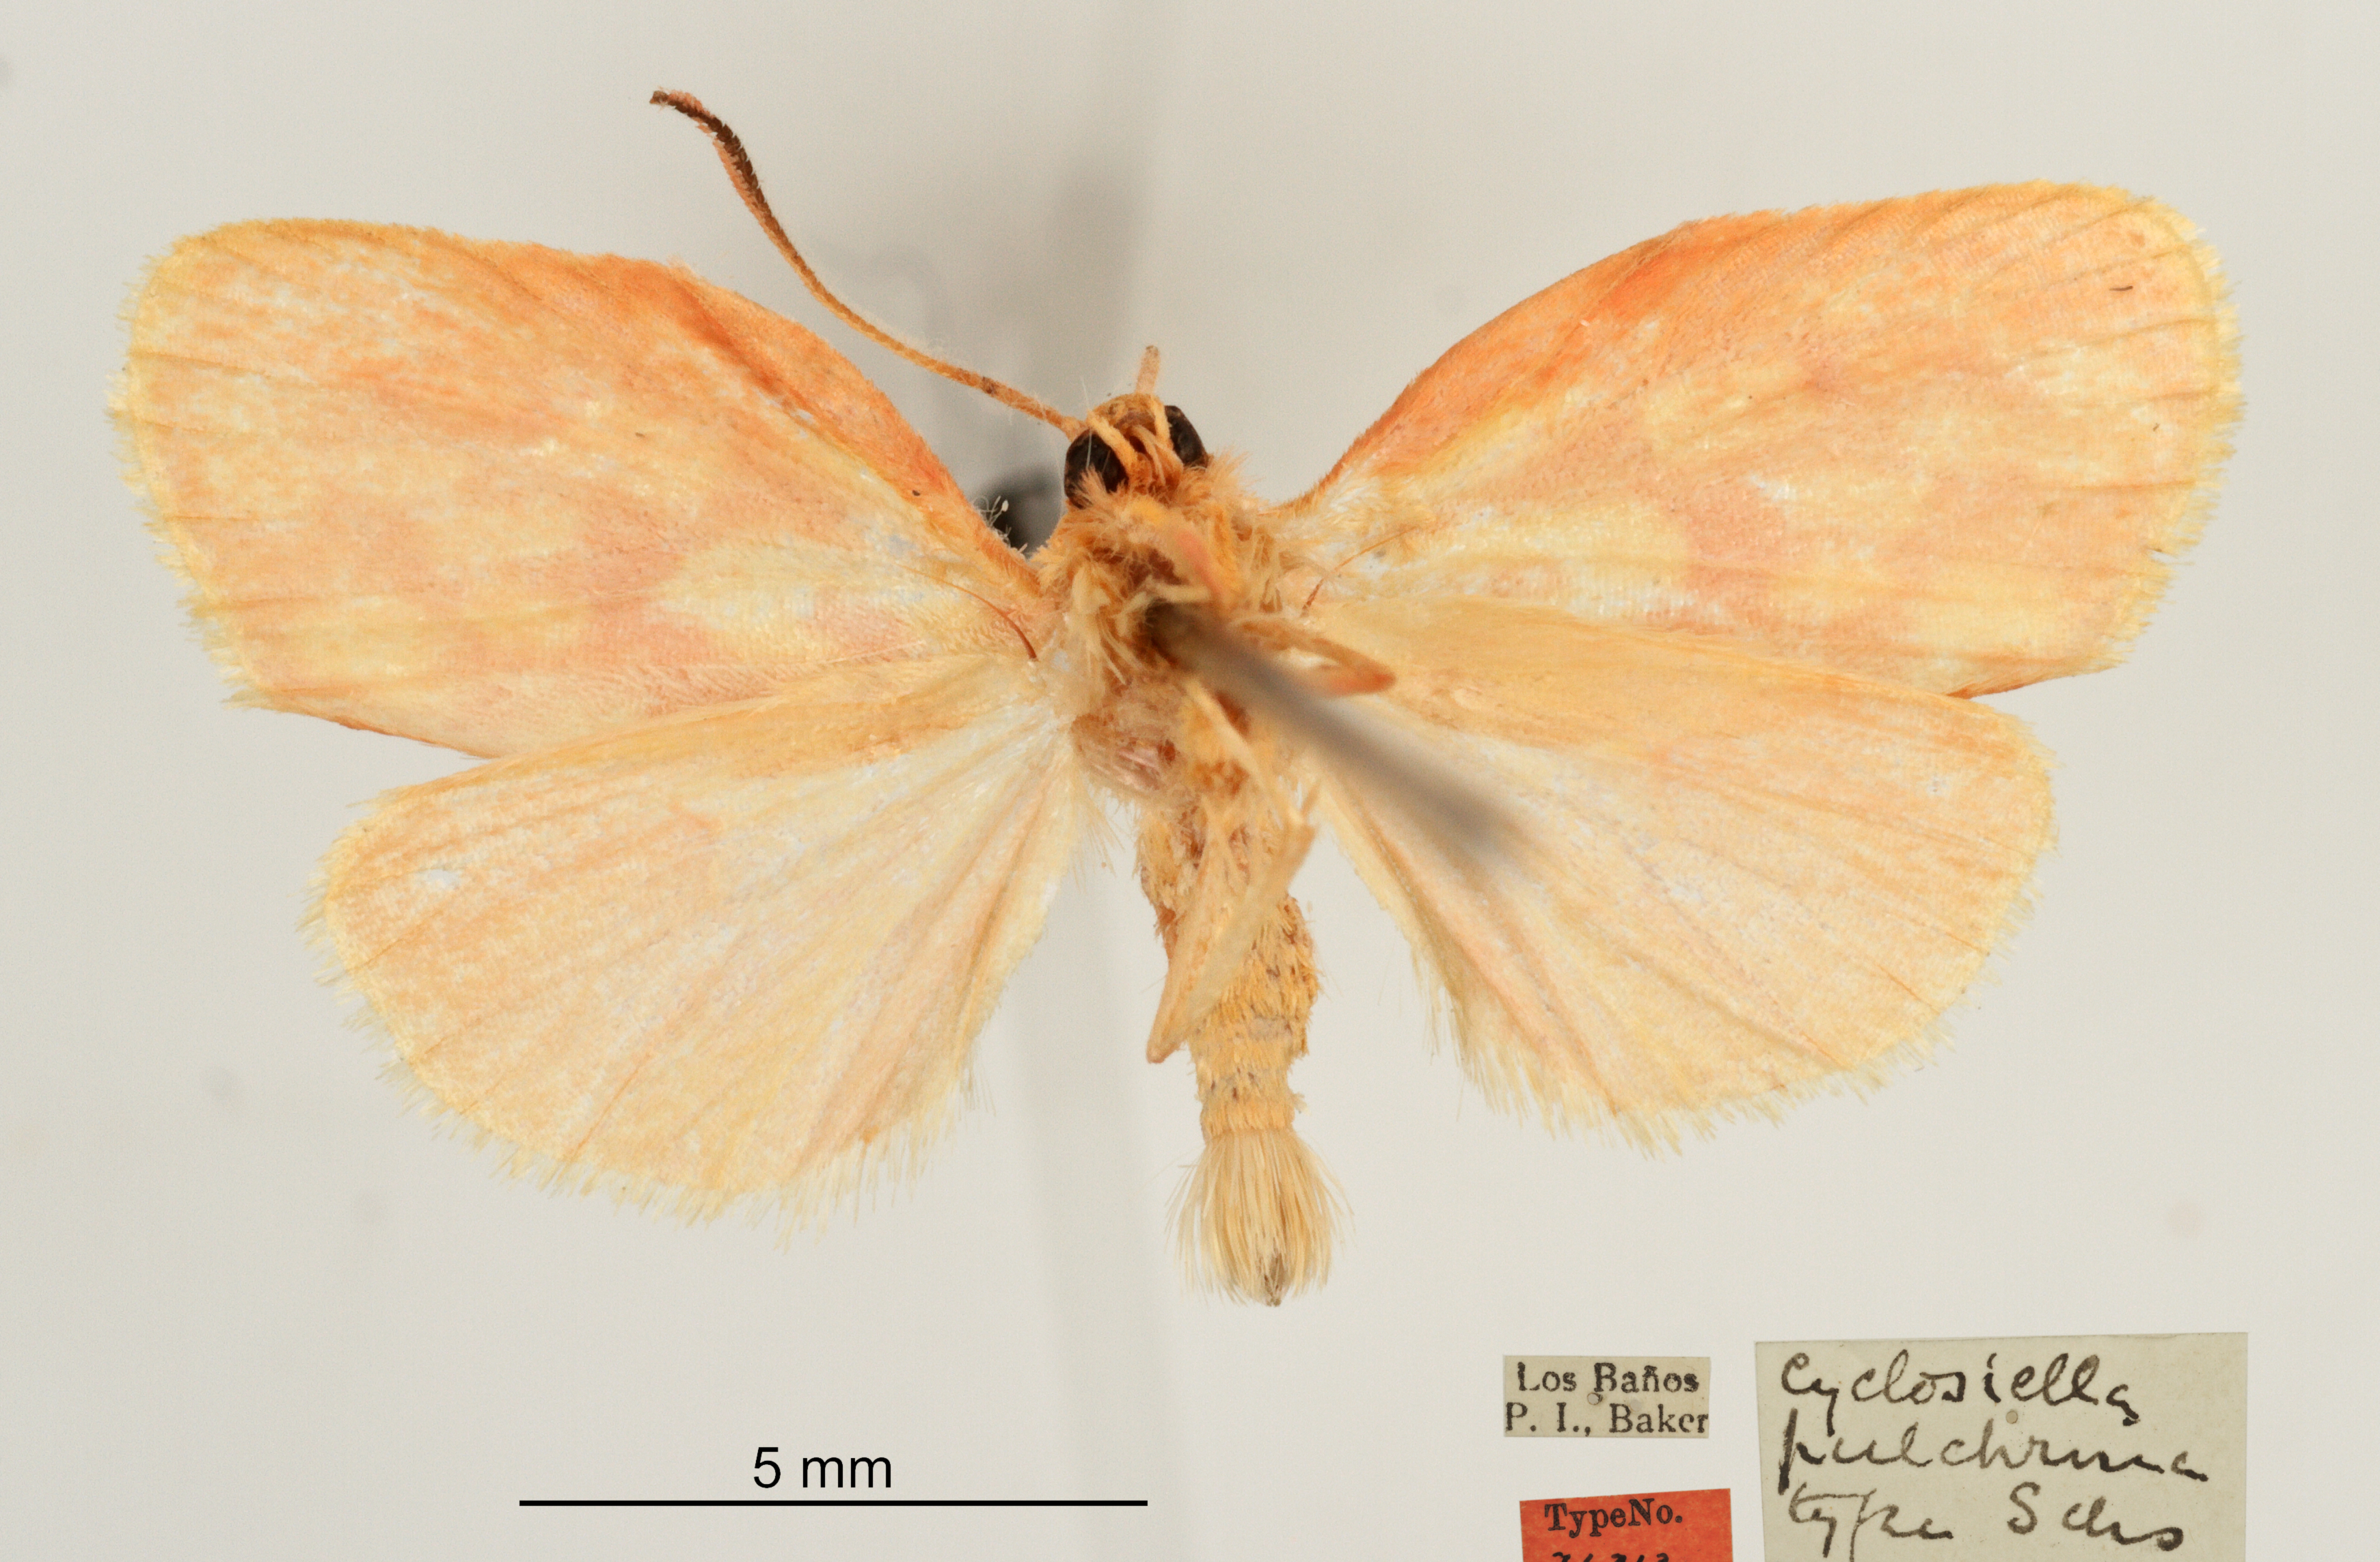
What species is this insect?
Cyclosiella pulchrina
